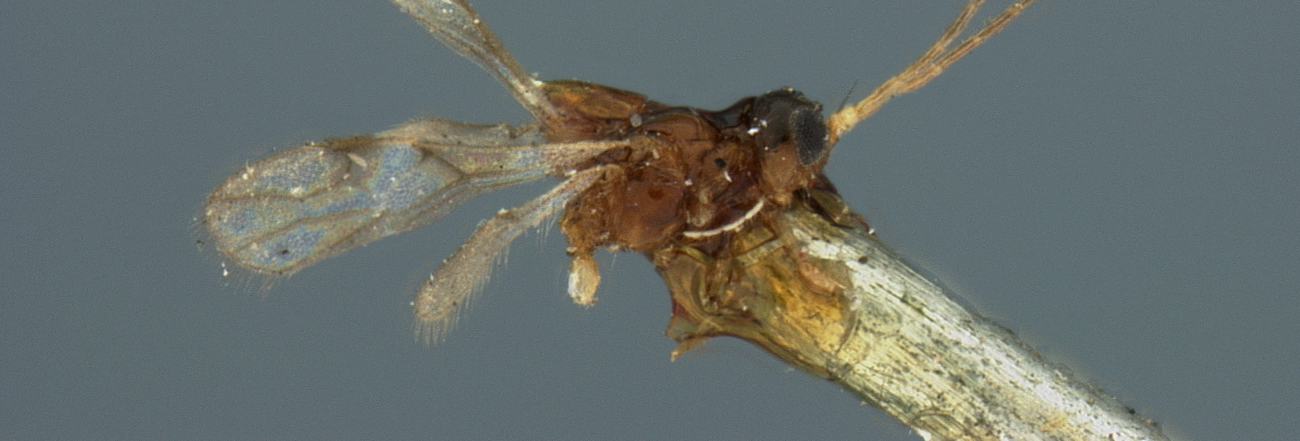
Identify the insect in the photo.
Dimeris maculipennis
